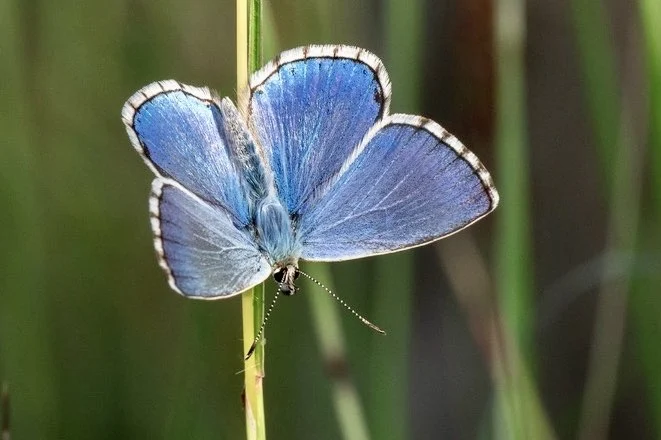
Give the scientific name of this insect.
Lysandra bellargus
